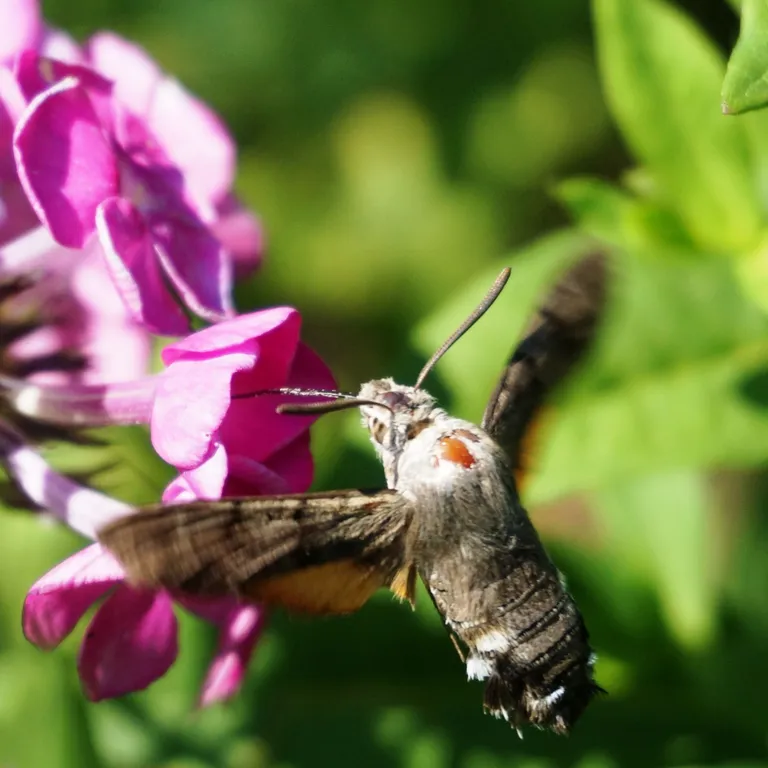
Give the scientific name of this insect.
Macroglossum stellatarum
